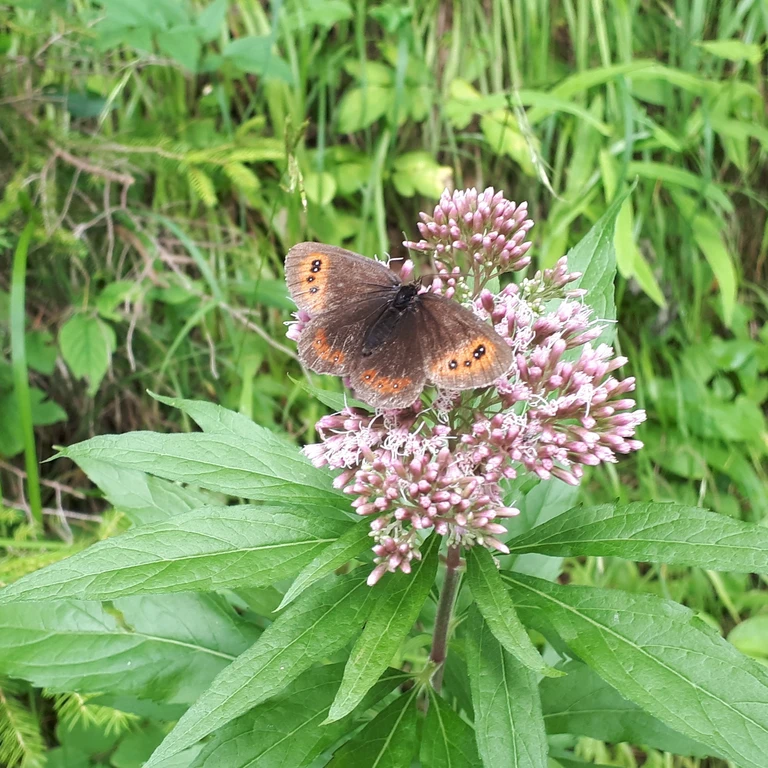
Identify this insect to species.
Erebia aethiops
